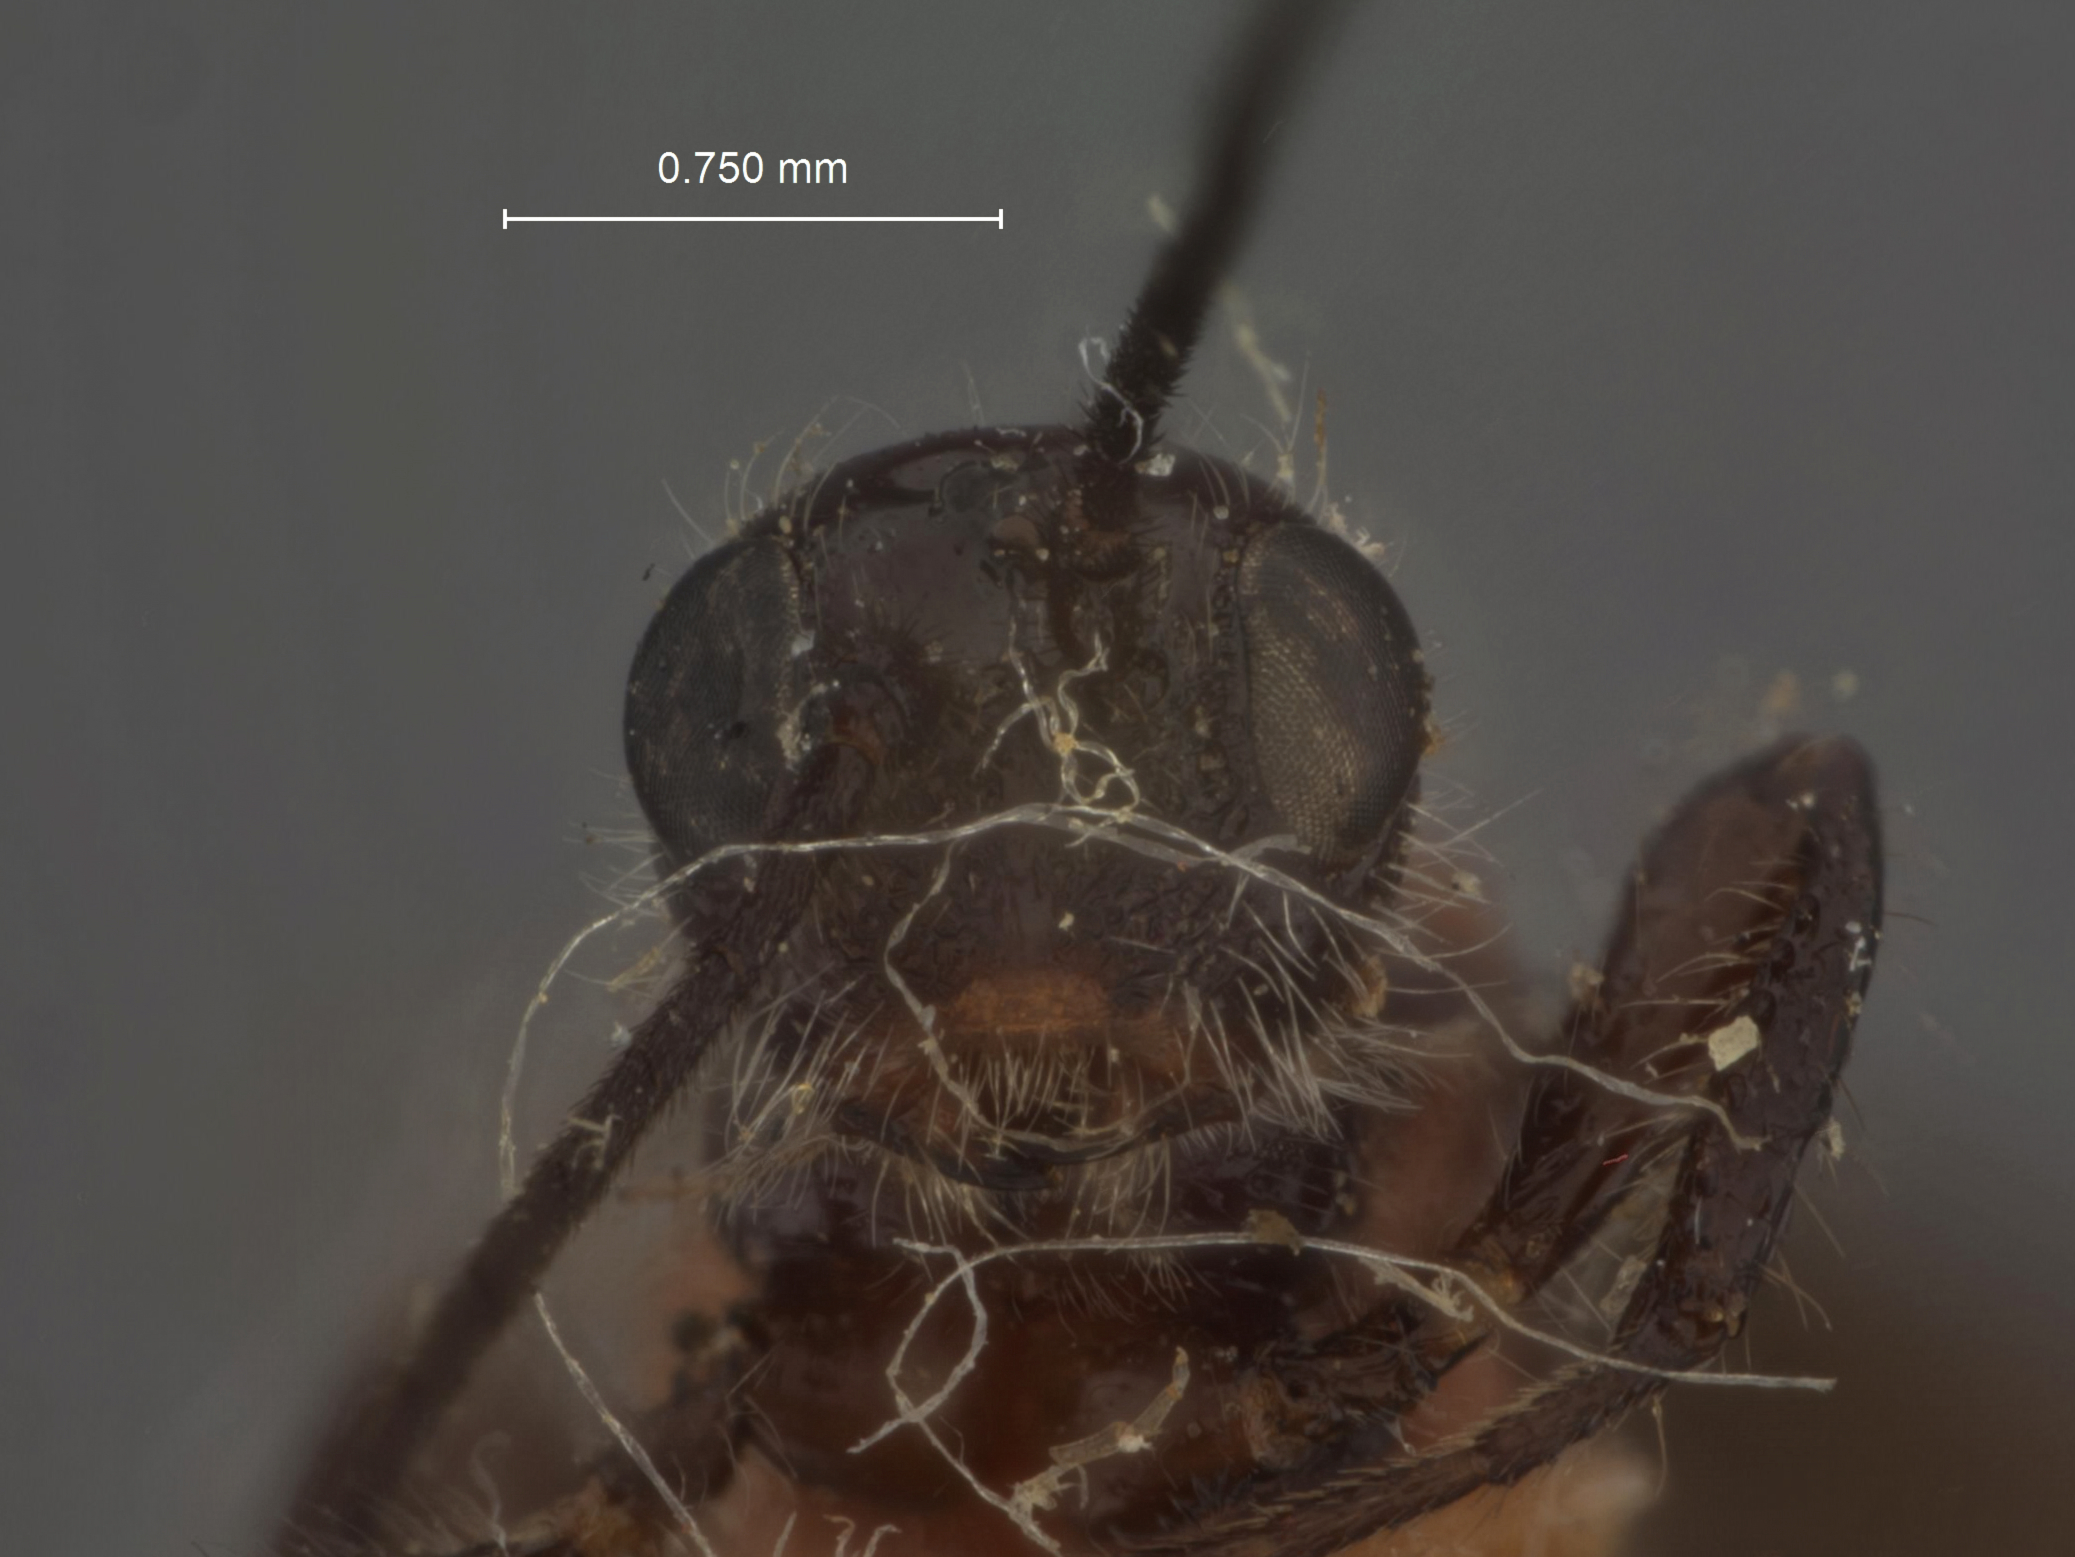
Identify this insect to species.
Odontobracon californicus
